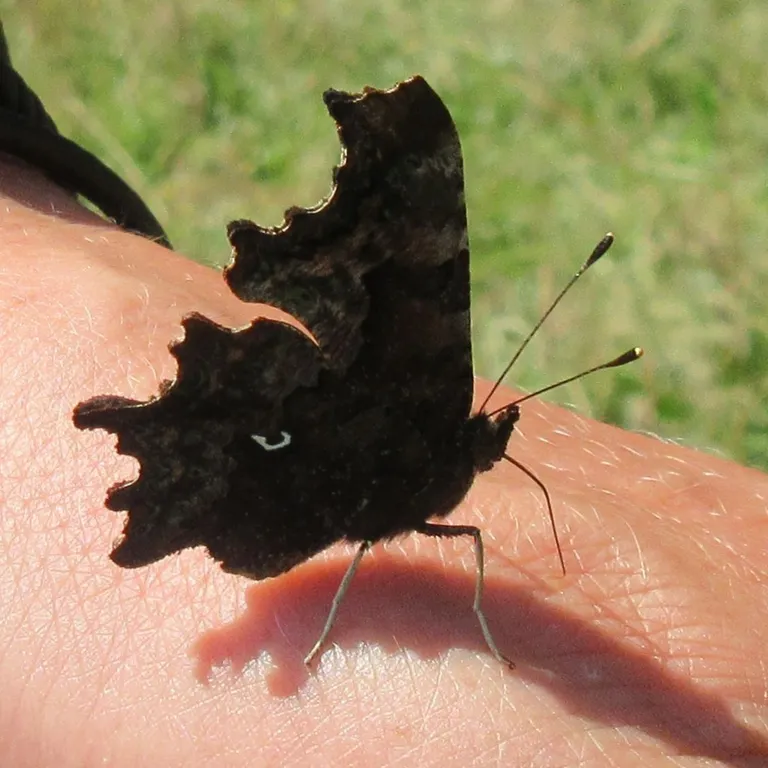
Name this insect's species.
Polygonia c-album
